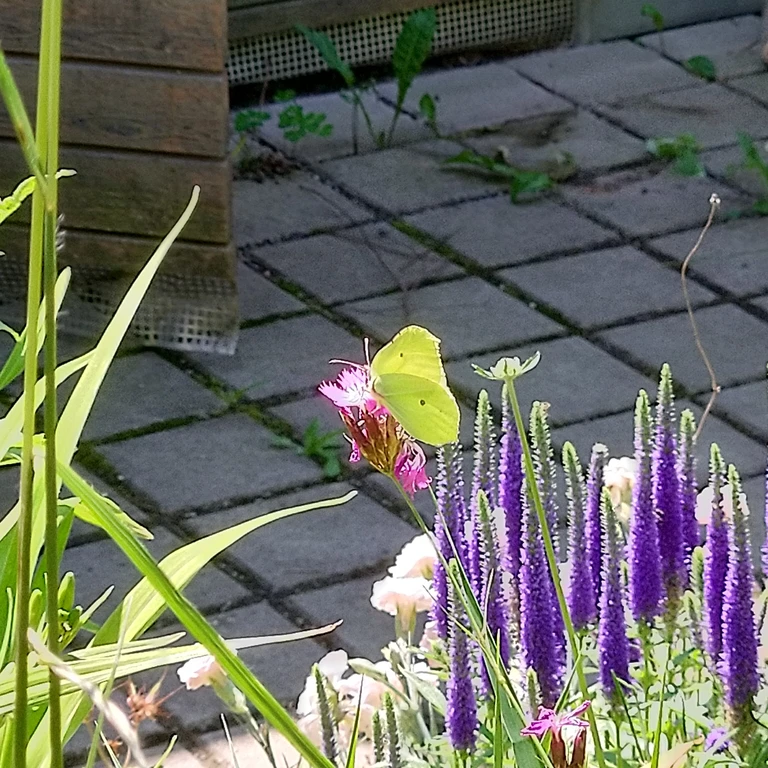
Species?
Gonepteryx rhamni
